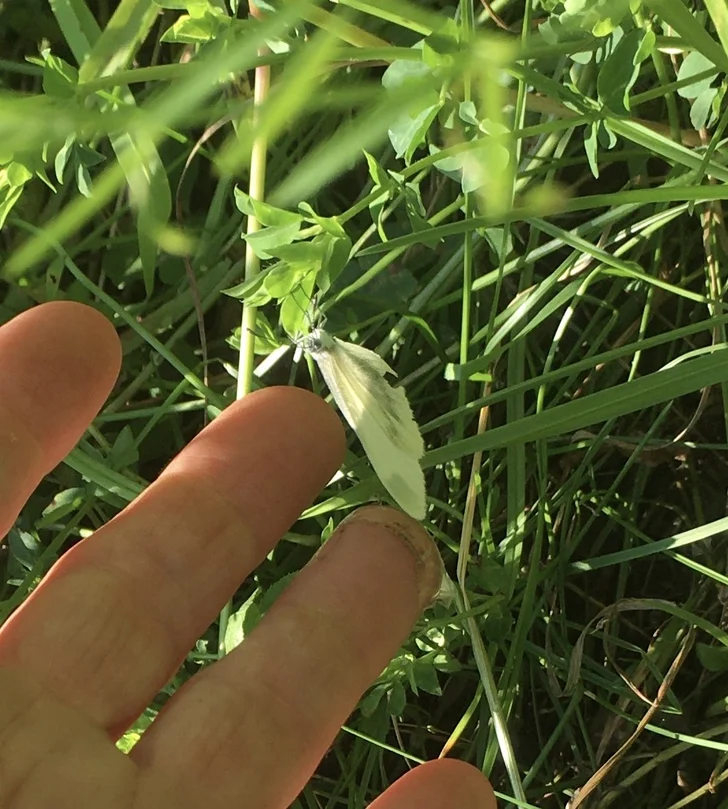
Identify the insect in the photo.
Leptidea sinapis/juvernica
